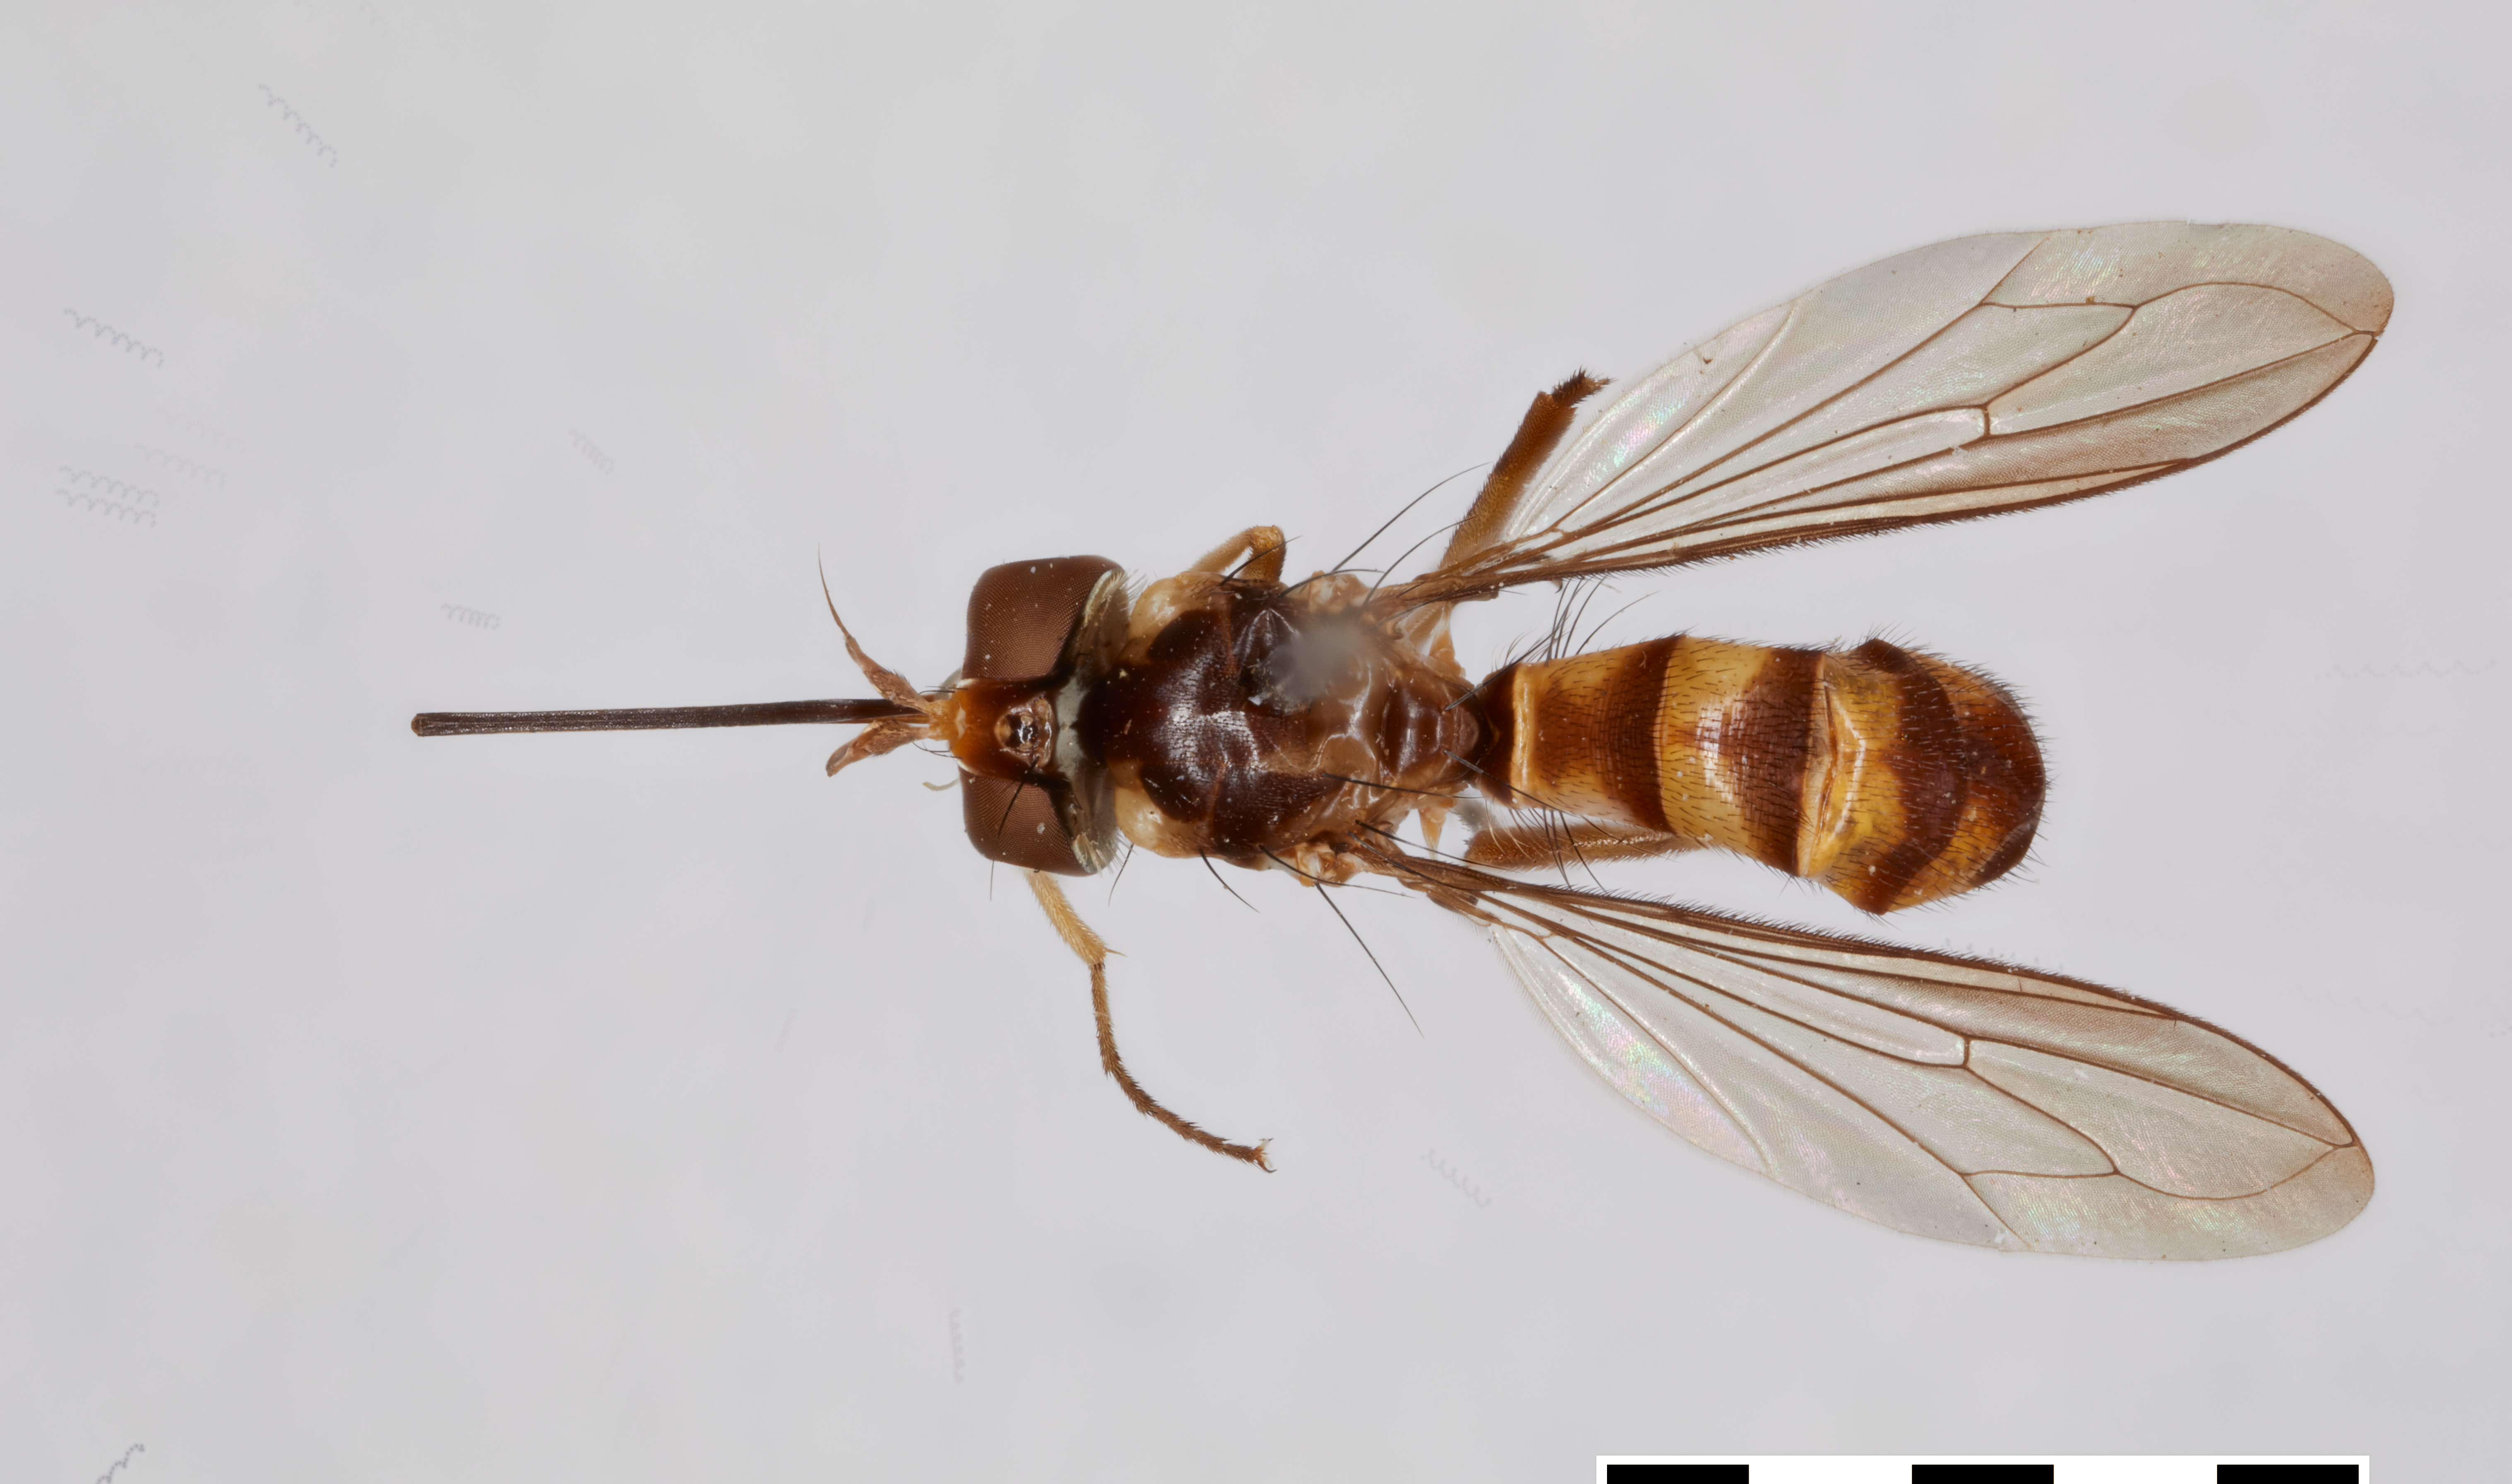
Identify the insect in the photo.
Stylogaster horvathi
